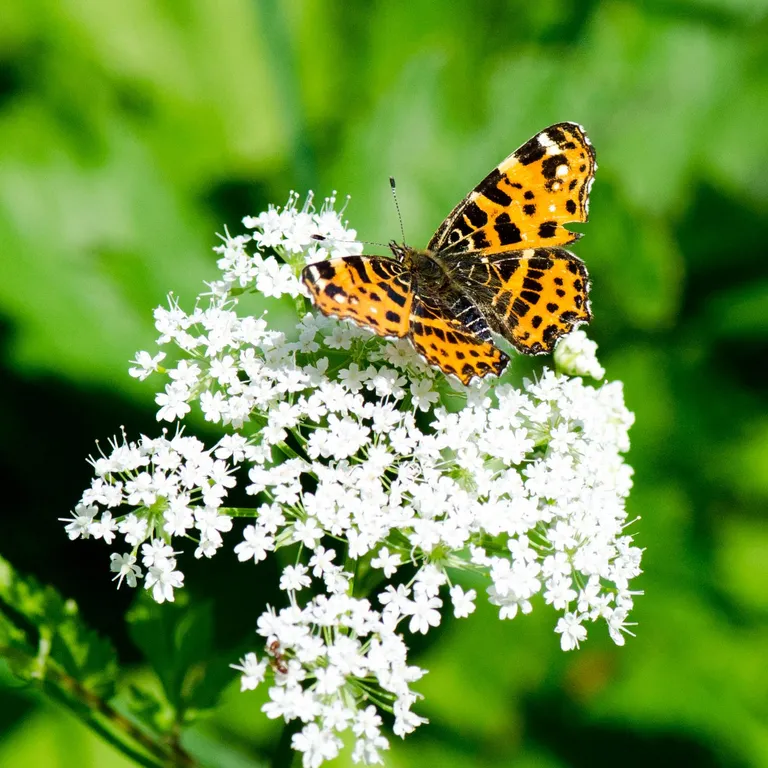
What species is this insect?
Araschnia levana
